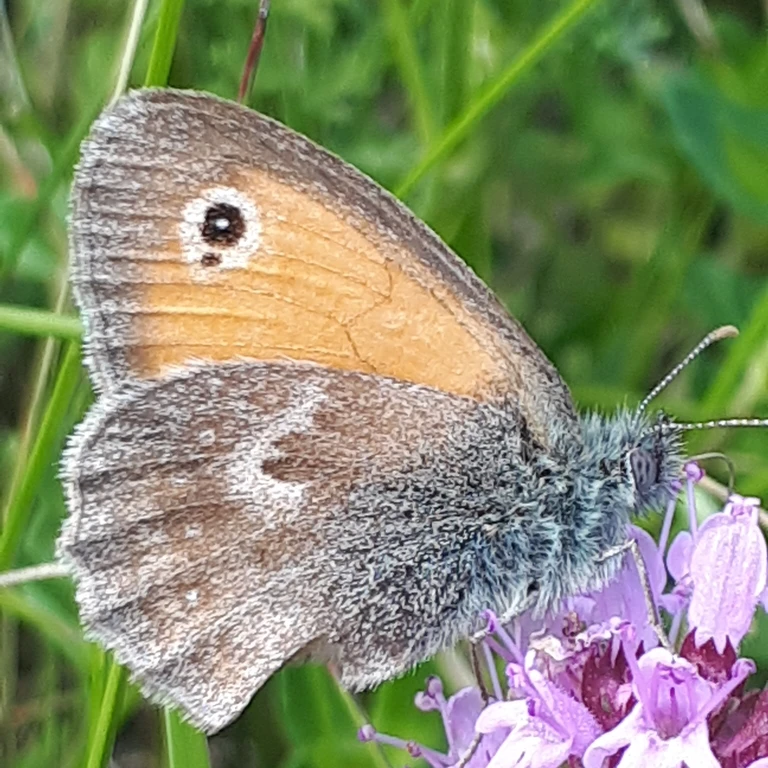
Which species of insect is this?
Coenonympha pamphilus
